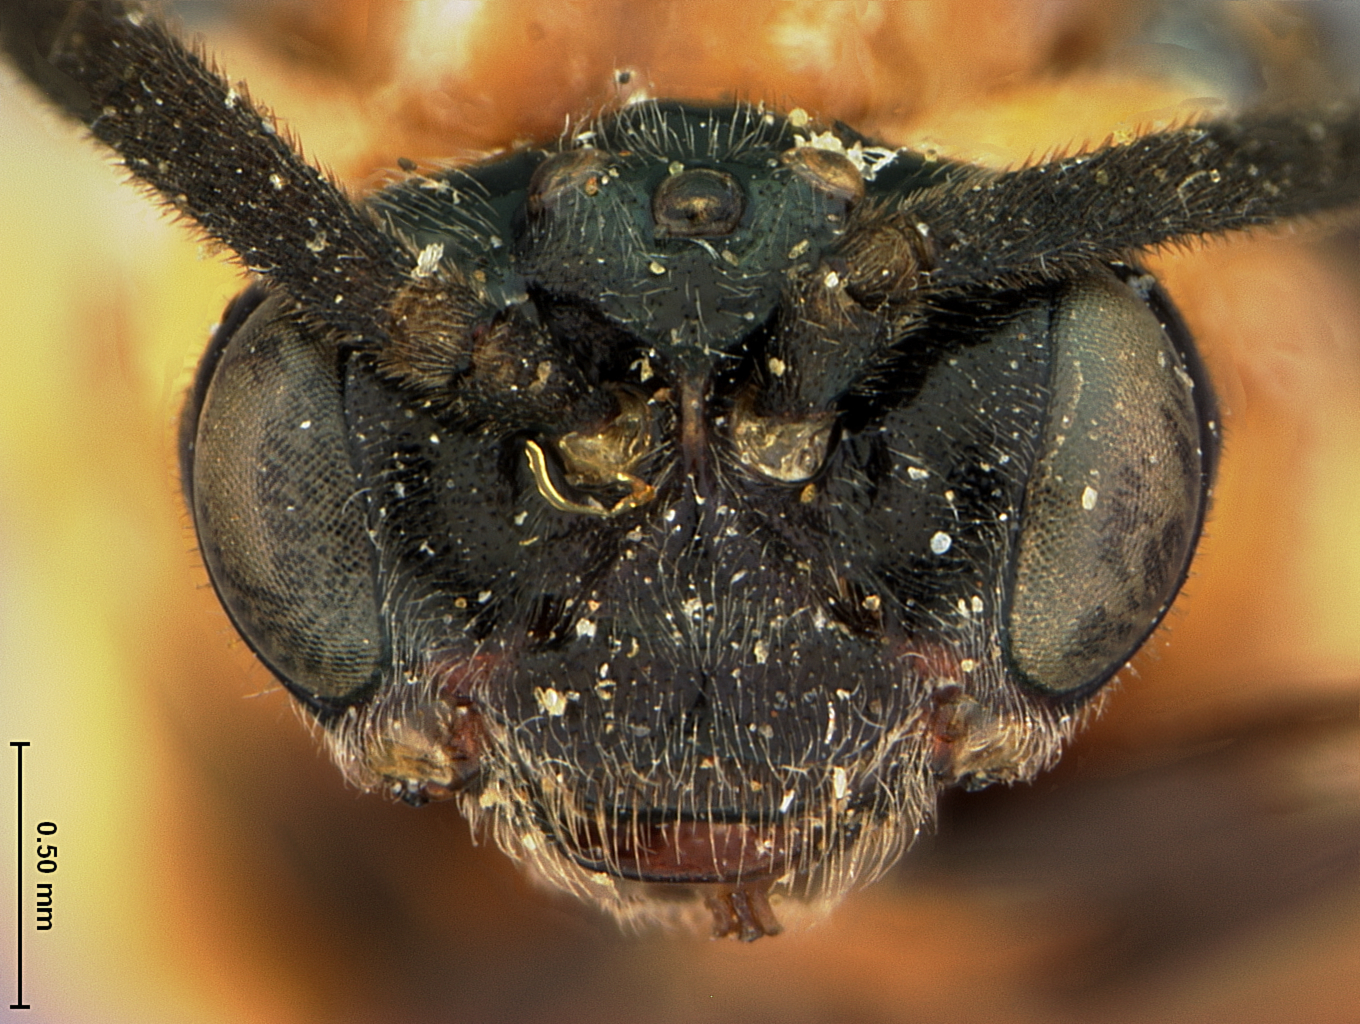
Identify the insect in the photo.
Sphacophilus orus
